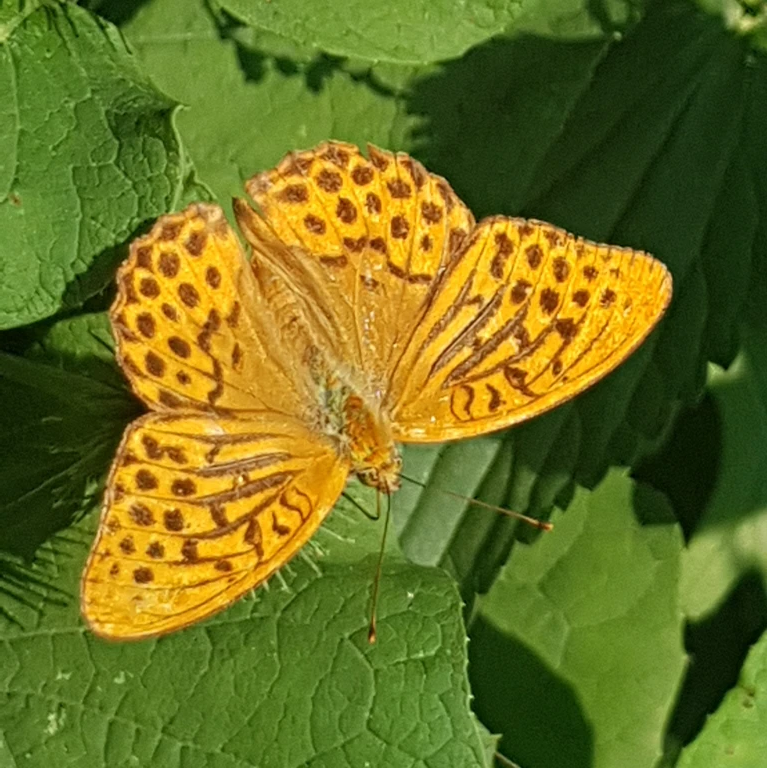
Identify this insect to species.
Argynnis paphia
